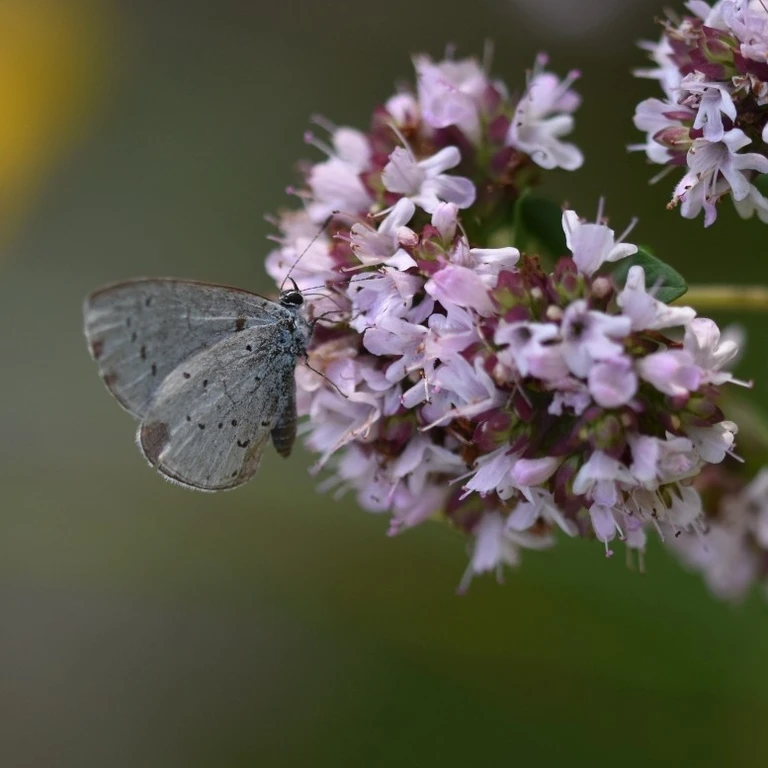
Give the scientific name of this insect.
Celastrina argiolus
